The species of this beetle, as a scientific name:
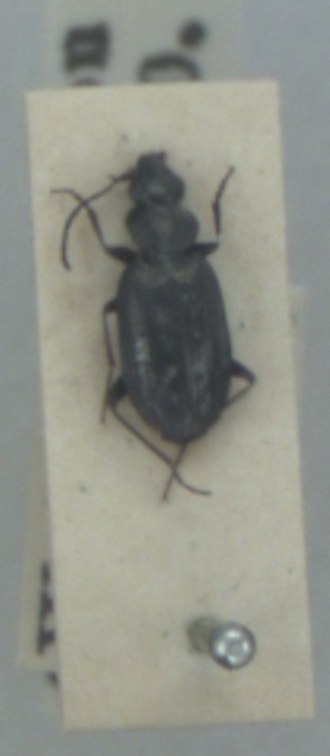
Sericoda quadripunctata
